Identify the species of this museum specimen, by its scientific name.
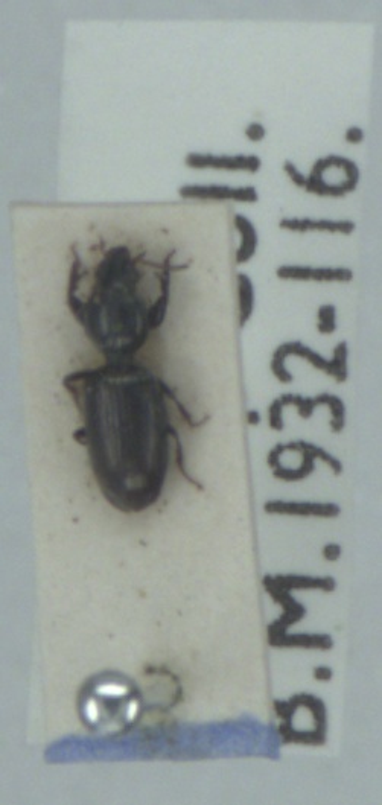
Dyschirius nitidus
